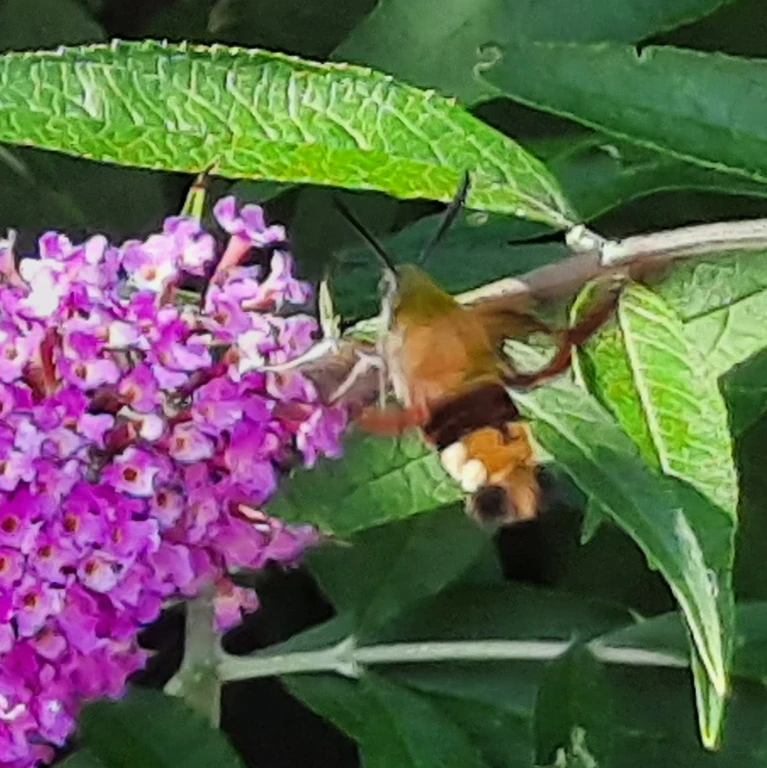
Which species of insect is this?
Hemaris fuciformis
